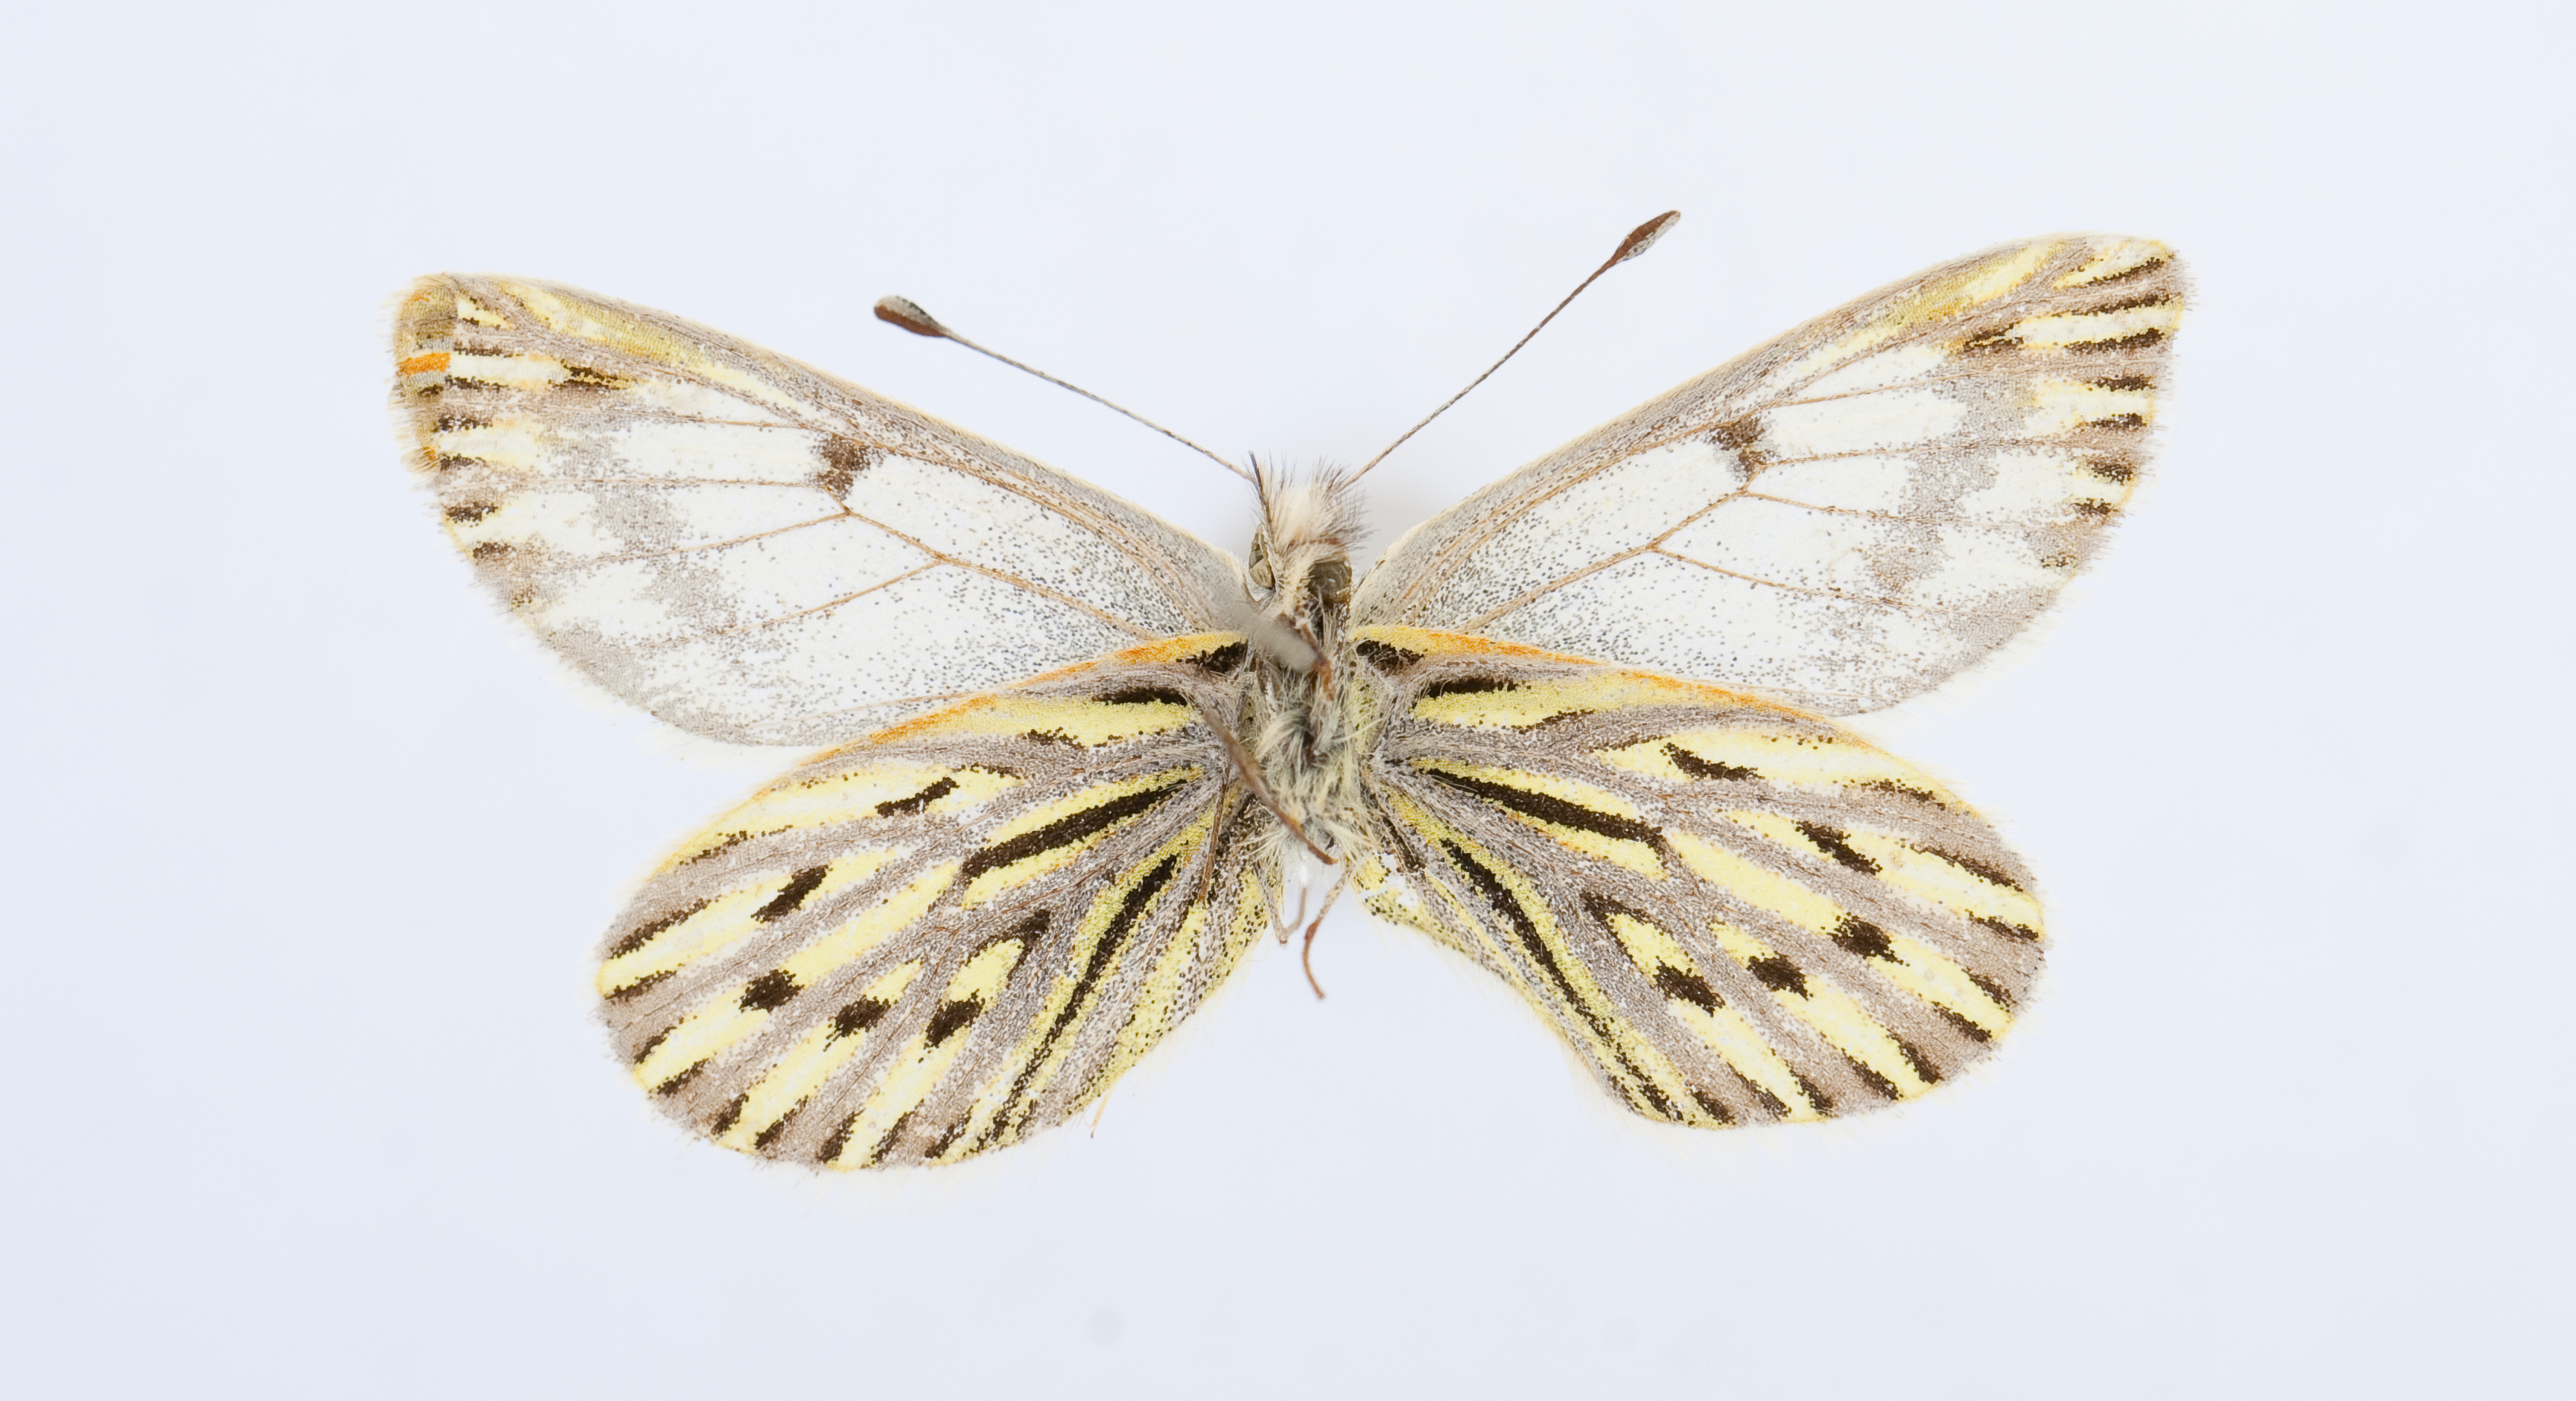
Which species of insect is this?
Phulia paranympha
